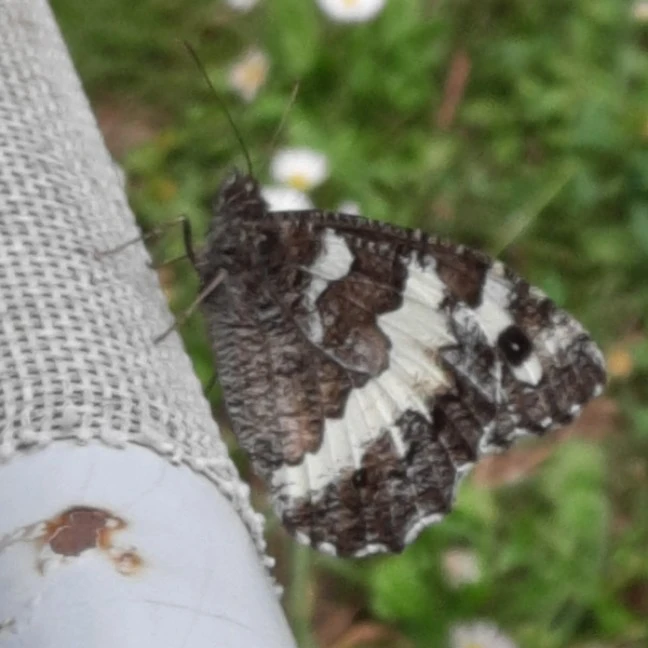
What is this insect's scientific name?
Brintesia circe
